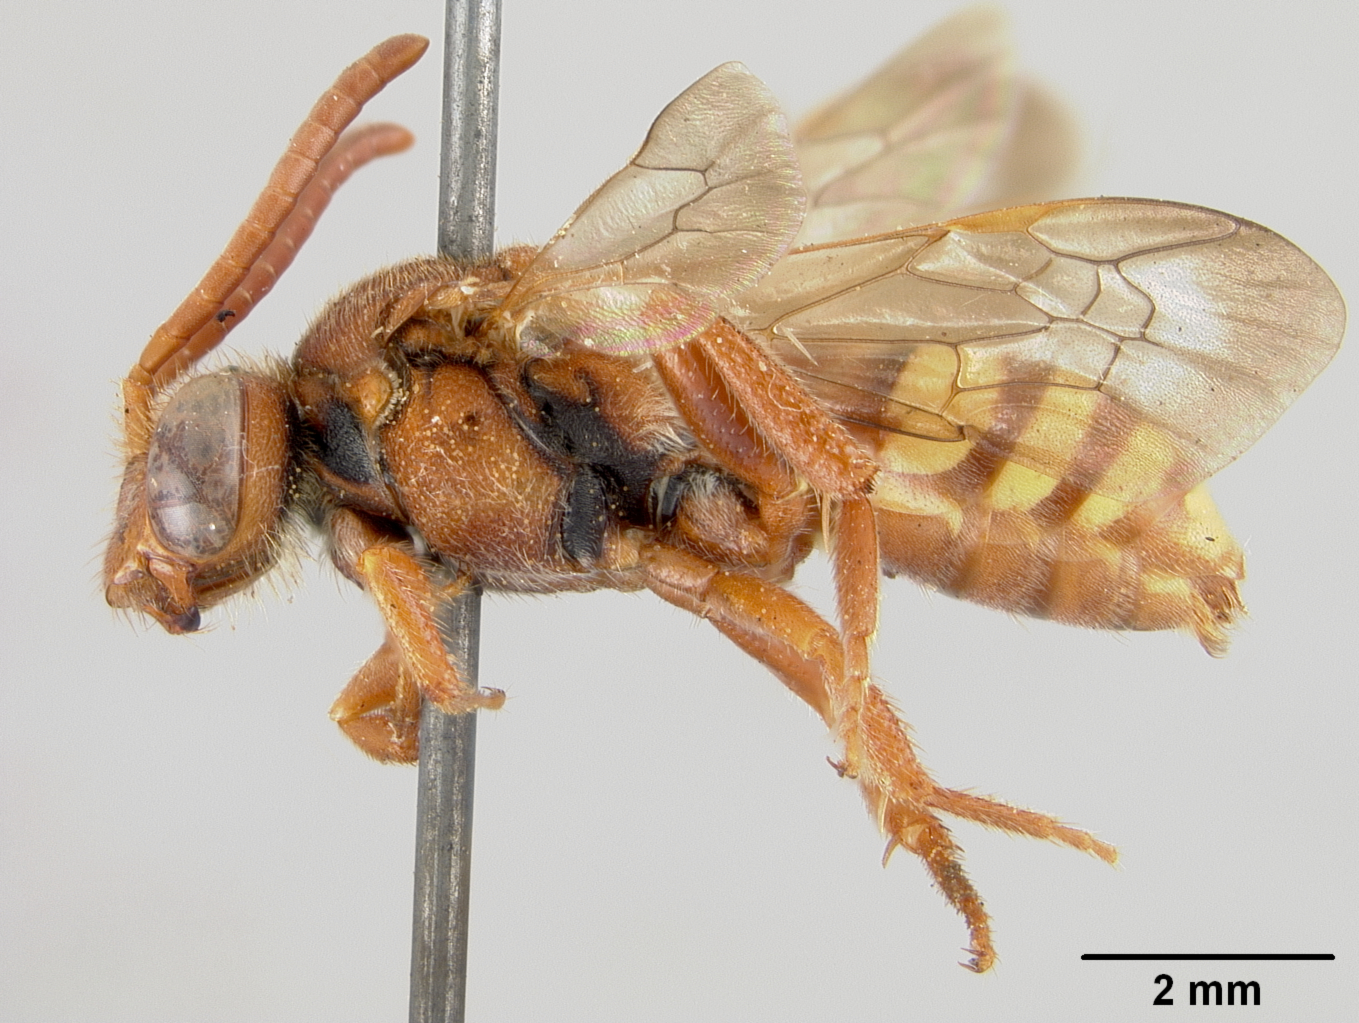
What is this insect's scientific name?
Nomada vallesina
